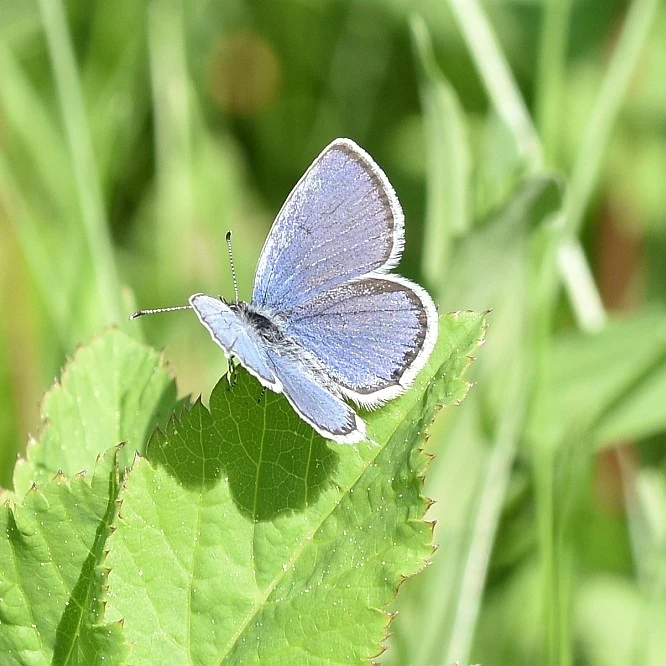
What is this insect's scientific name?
Cupido argiades (also Elkalyce argiades)
